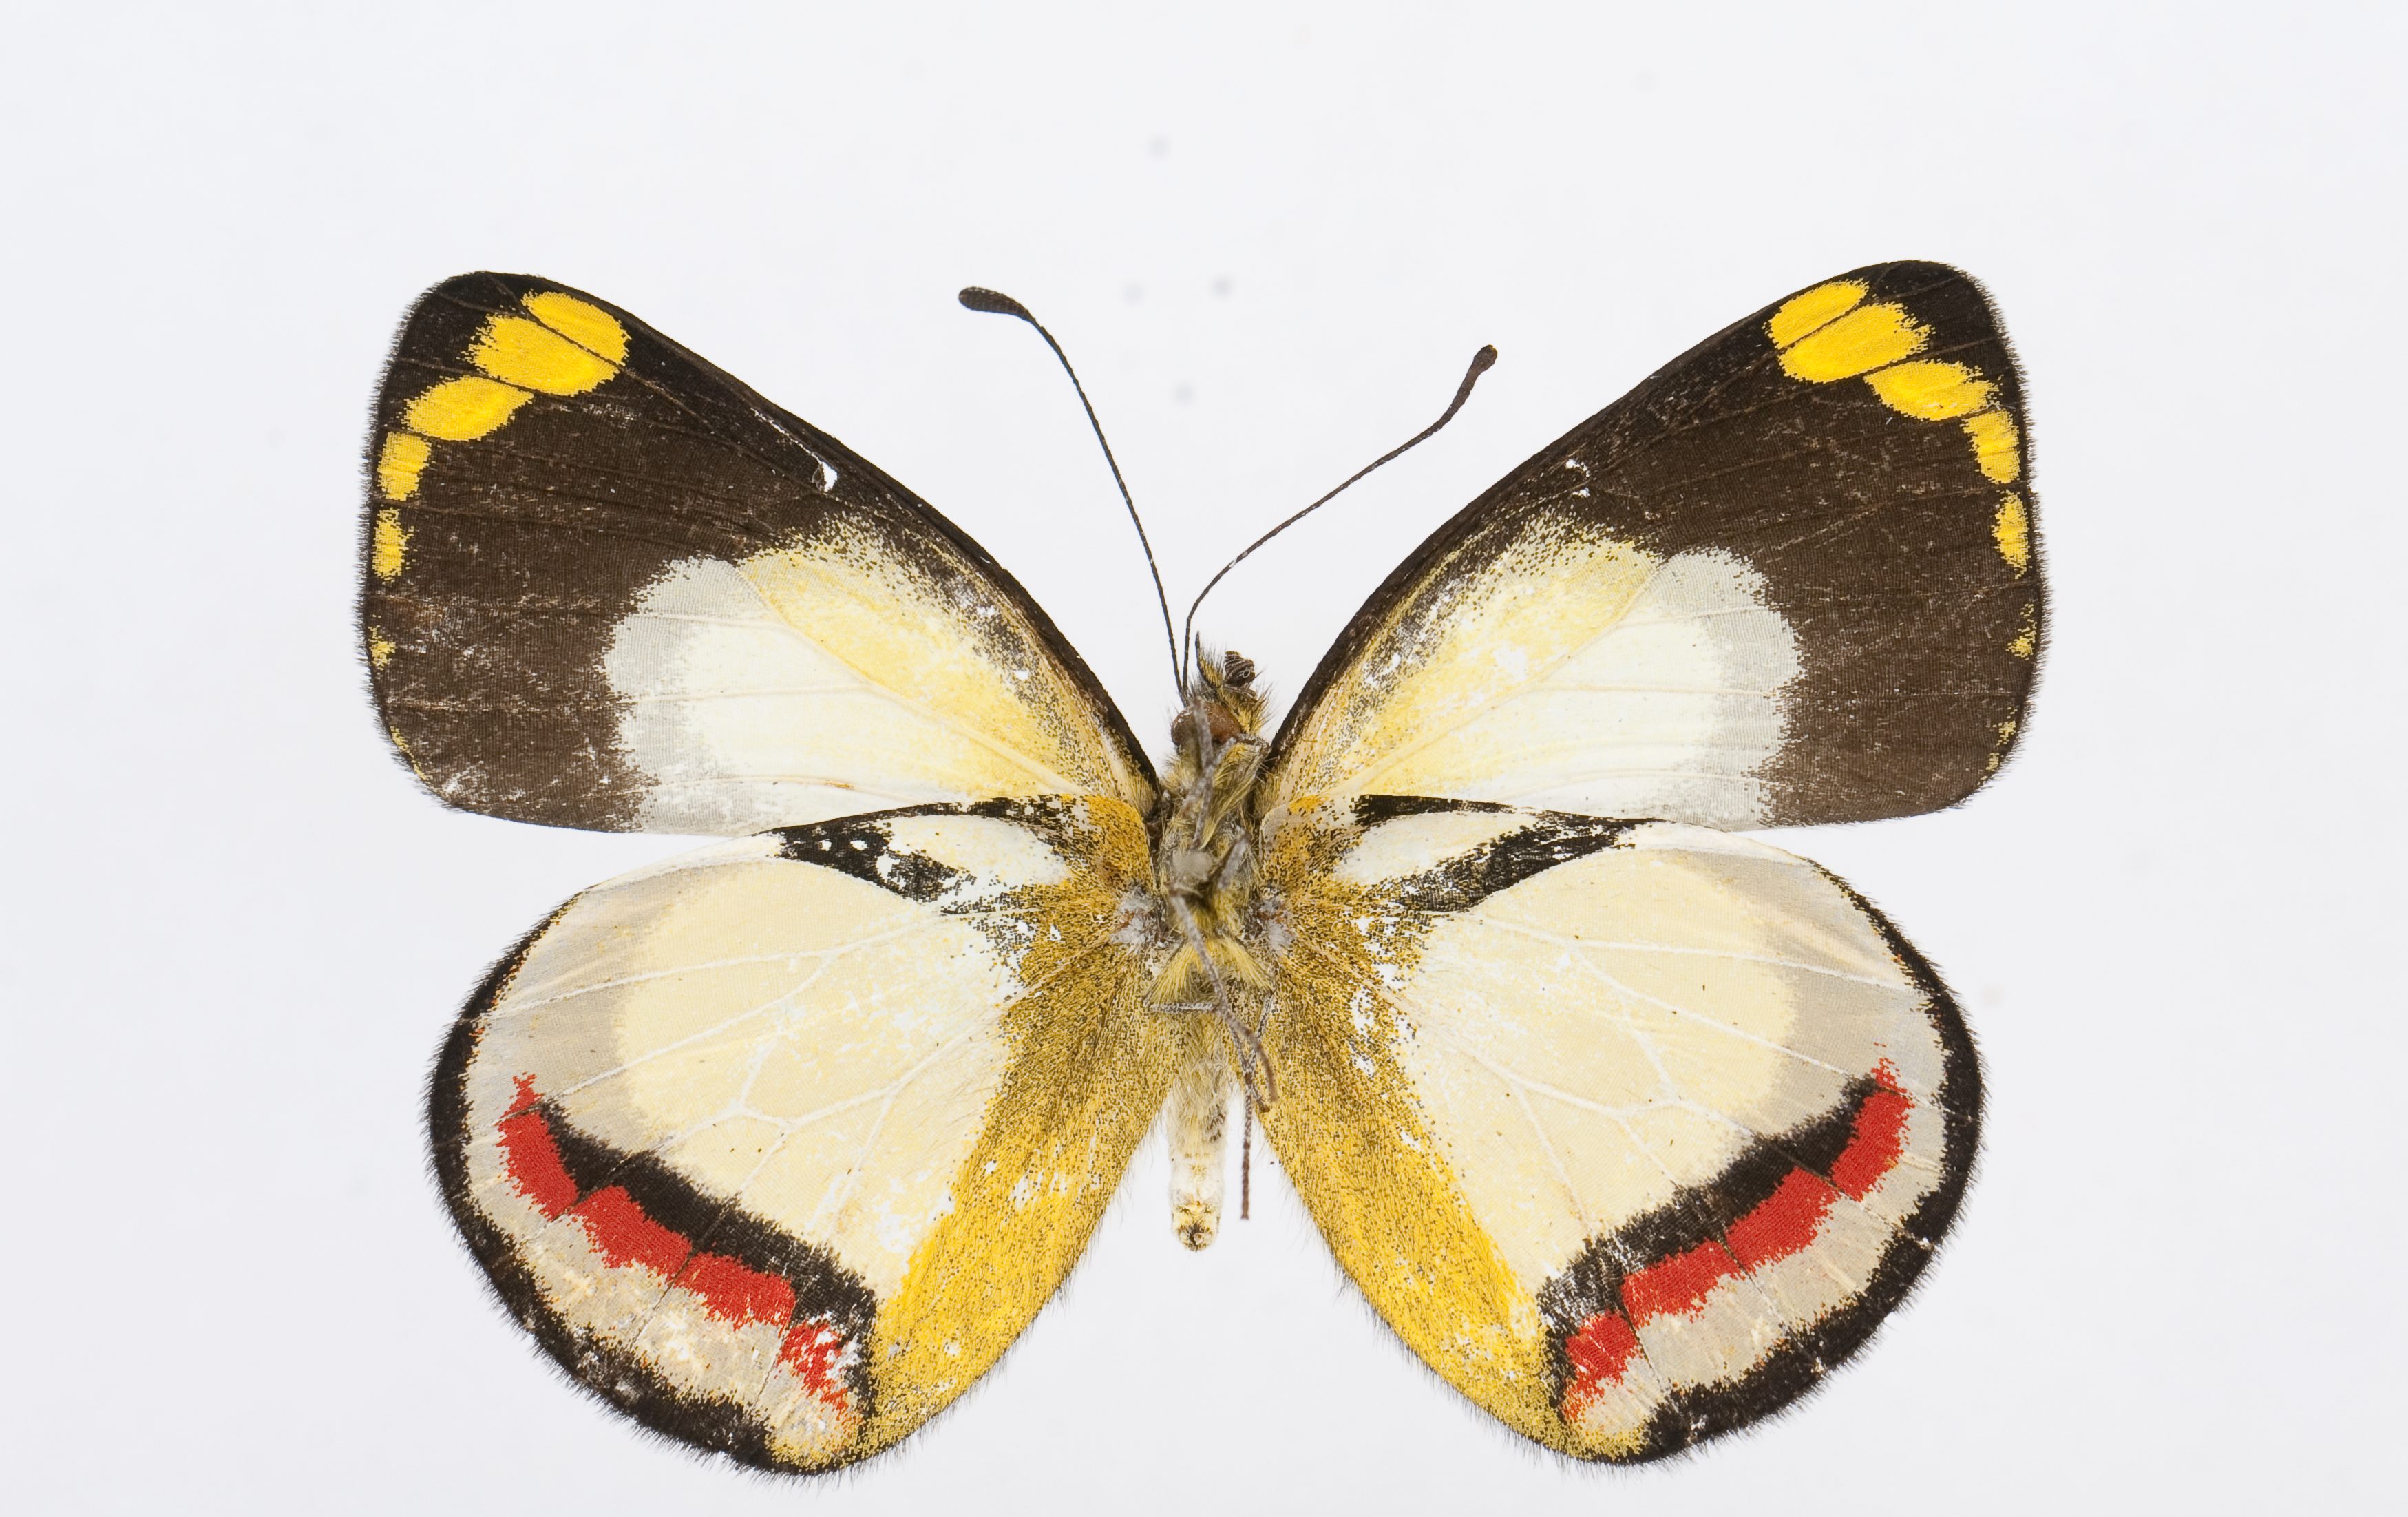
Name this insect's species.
Delias bothwelli
